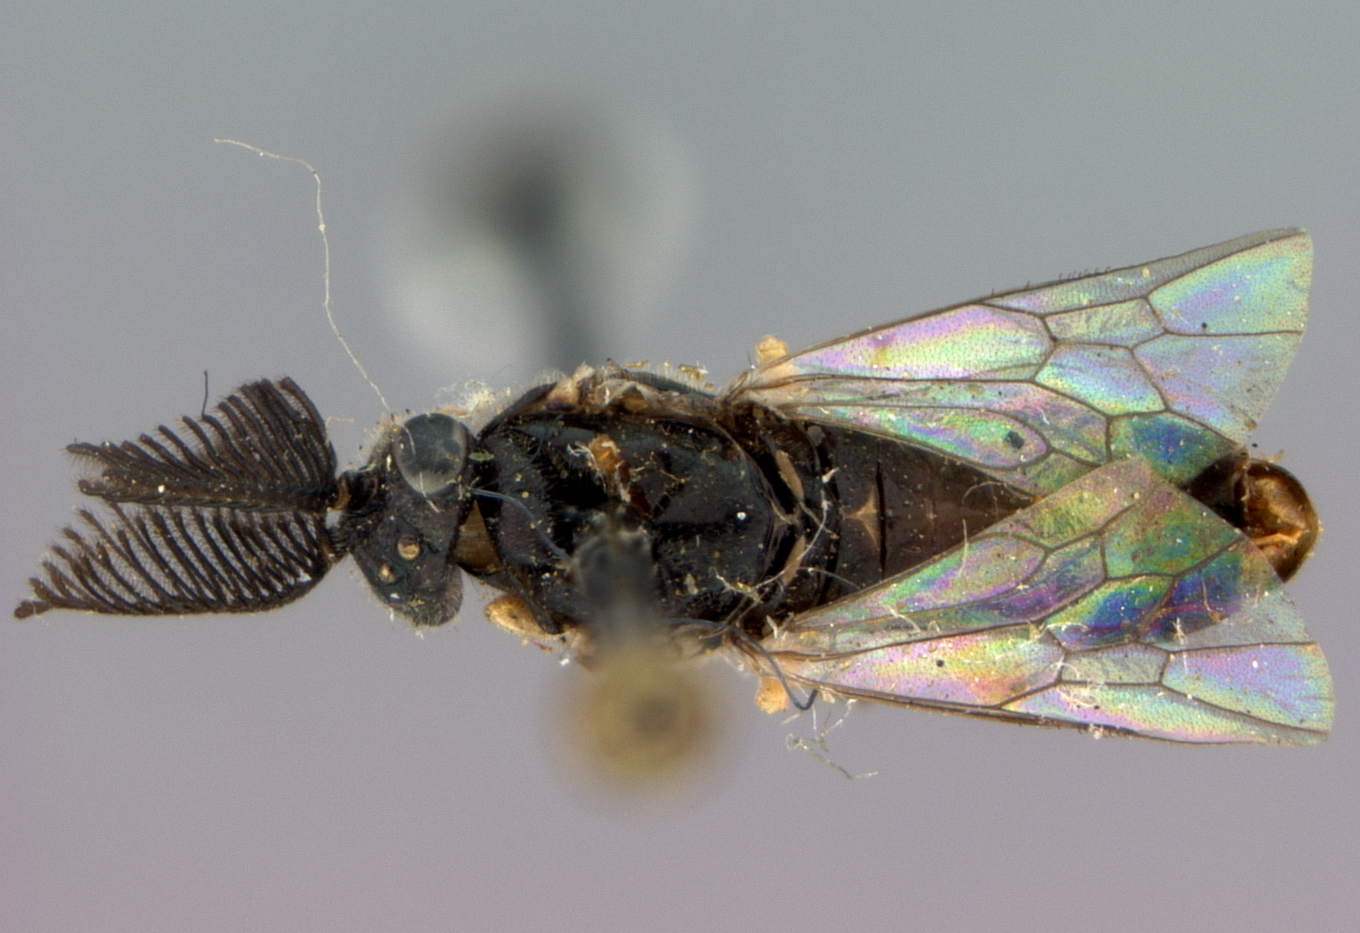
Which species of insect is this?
Lophyrus hypomelas
